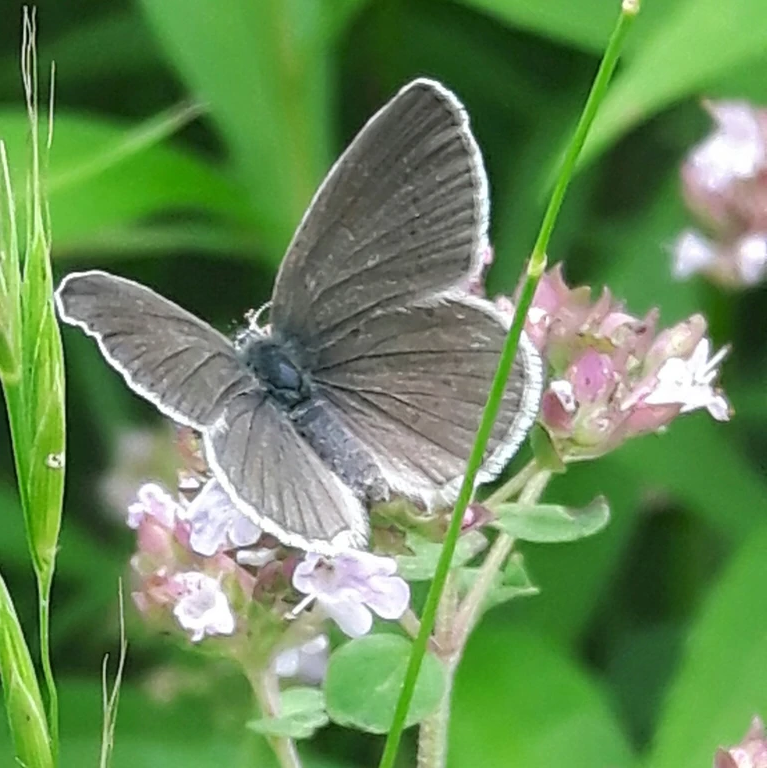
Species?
Cupido minimus
